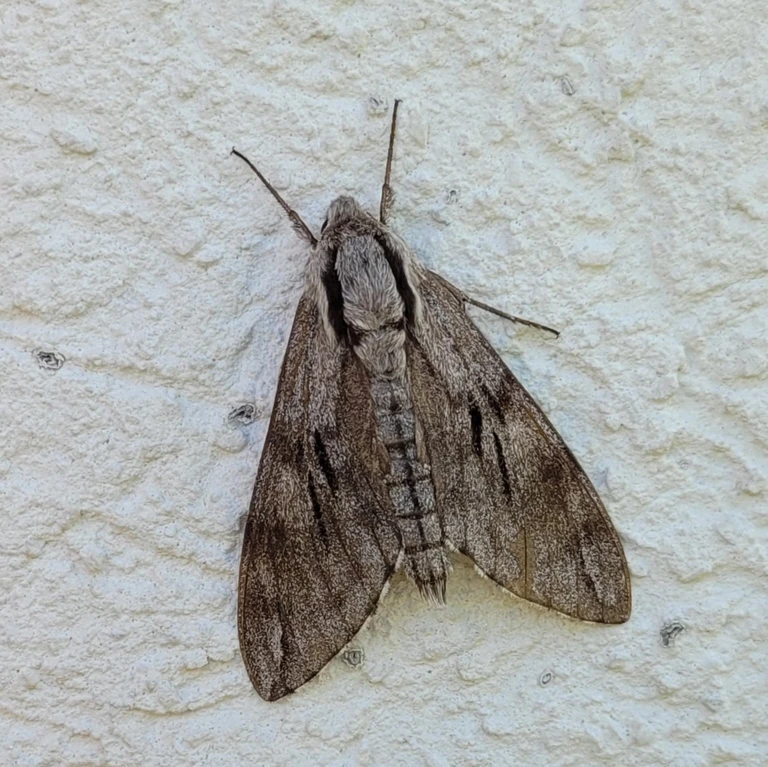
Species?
Sphinx pinastri
